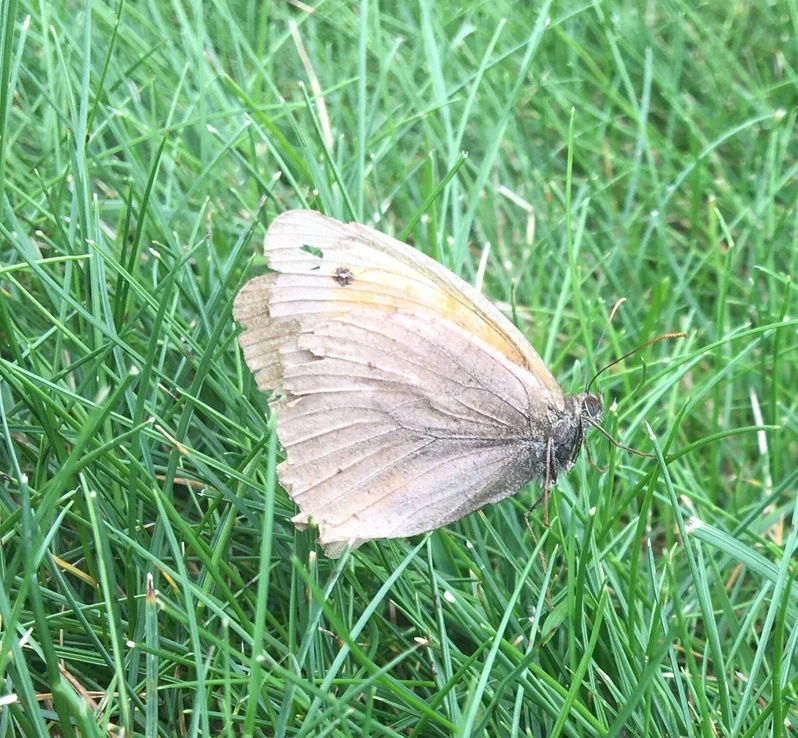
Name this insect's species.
Maniola jurtina
